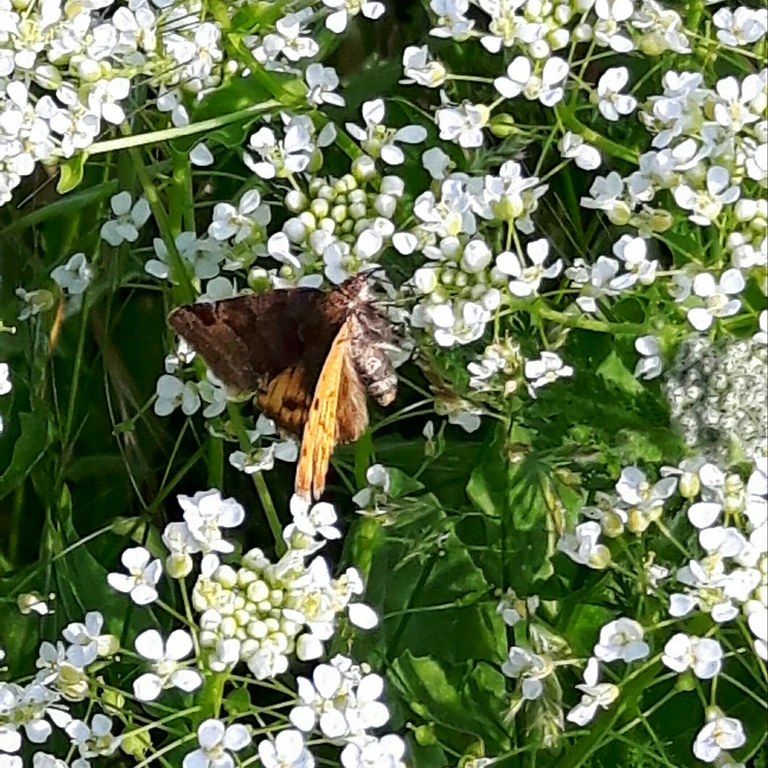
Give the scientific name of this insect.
Euclidia glyphica
